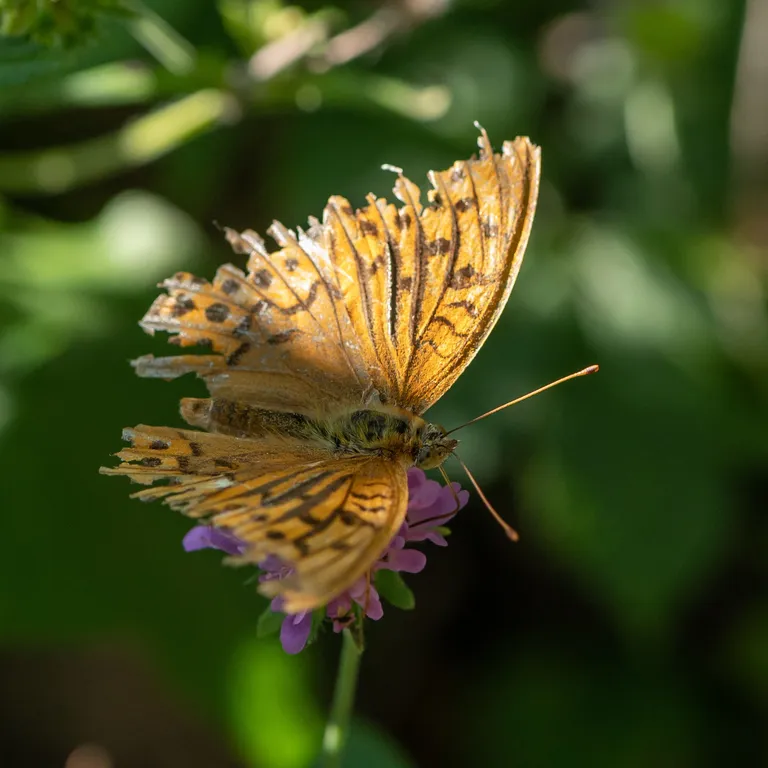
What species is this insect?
Argynnis paphia
